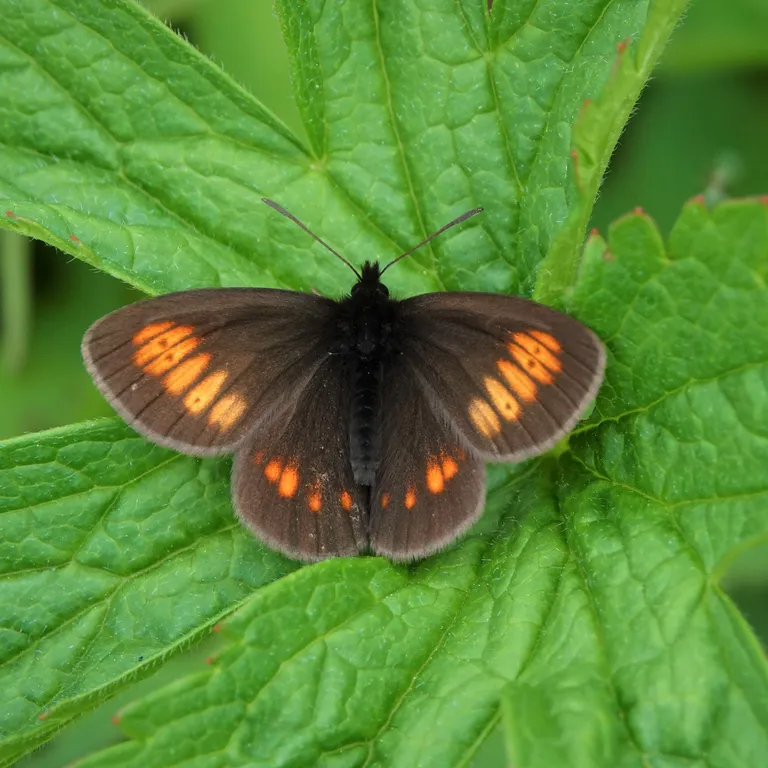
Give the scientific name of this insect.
Erebia eriphyle
